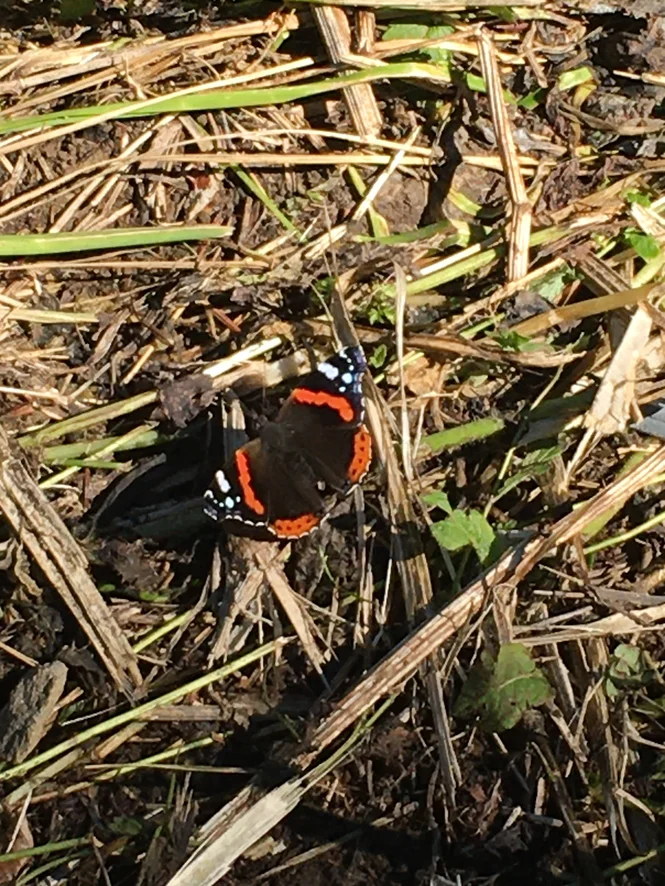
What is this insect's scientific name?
Vanessa atalanta
